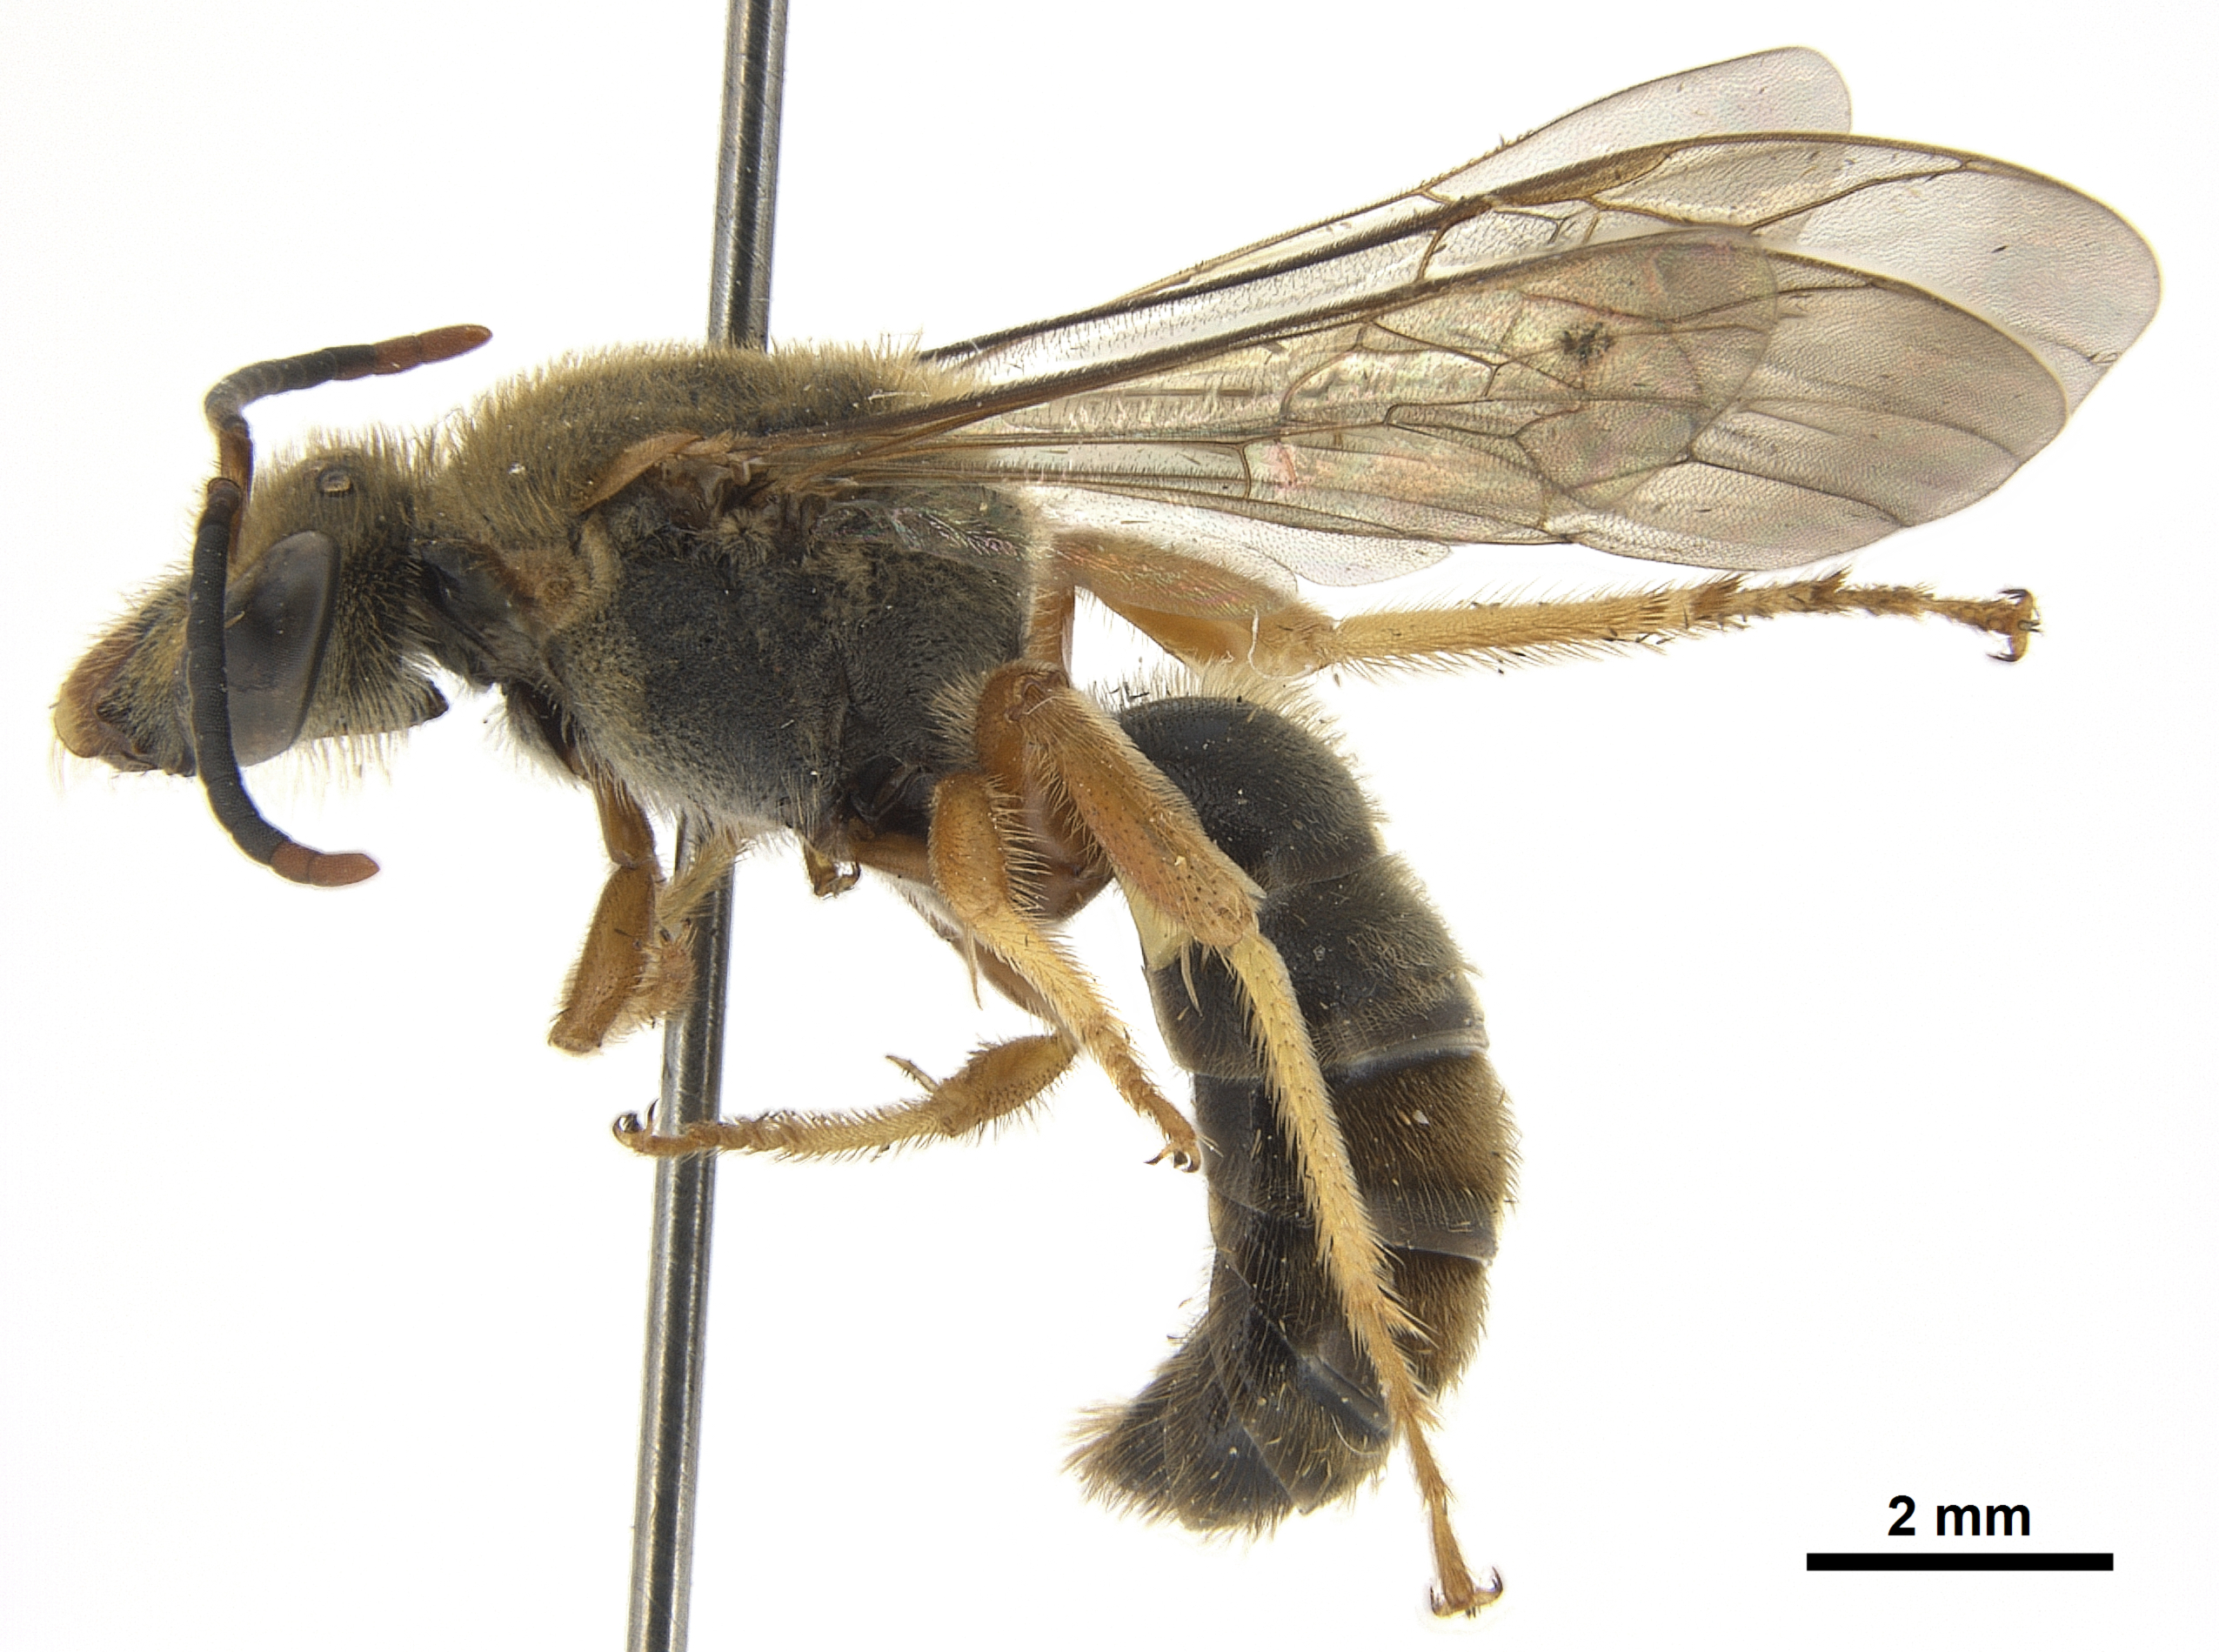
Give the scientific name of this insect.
Thrinchostoma sakalavum
